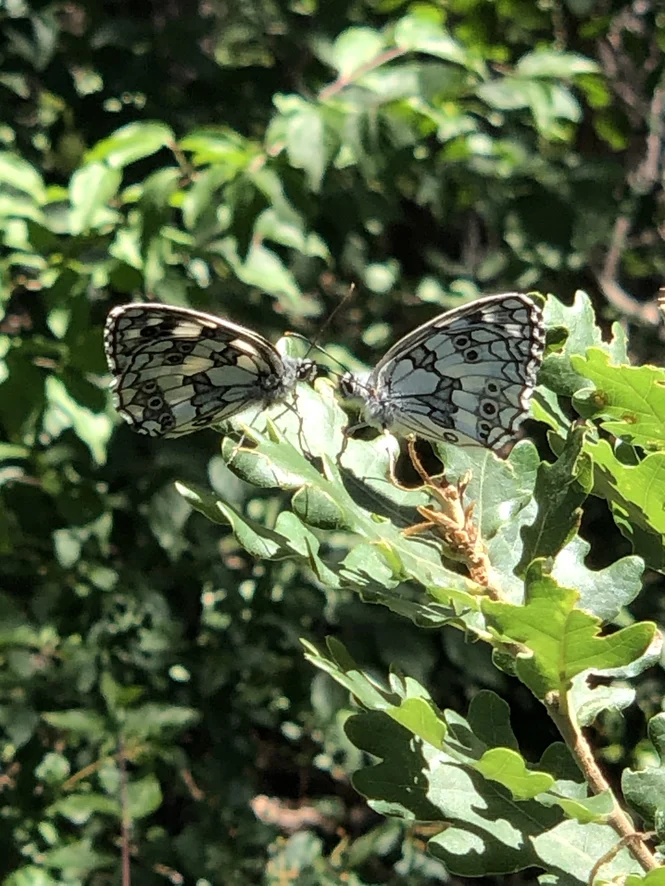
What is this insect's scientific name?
Melanargia galathea
